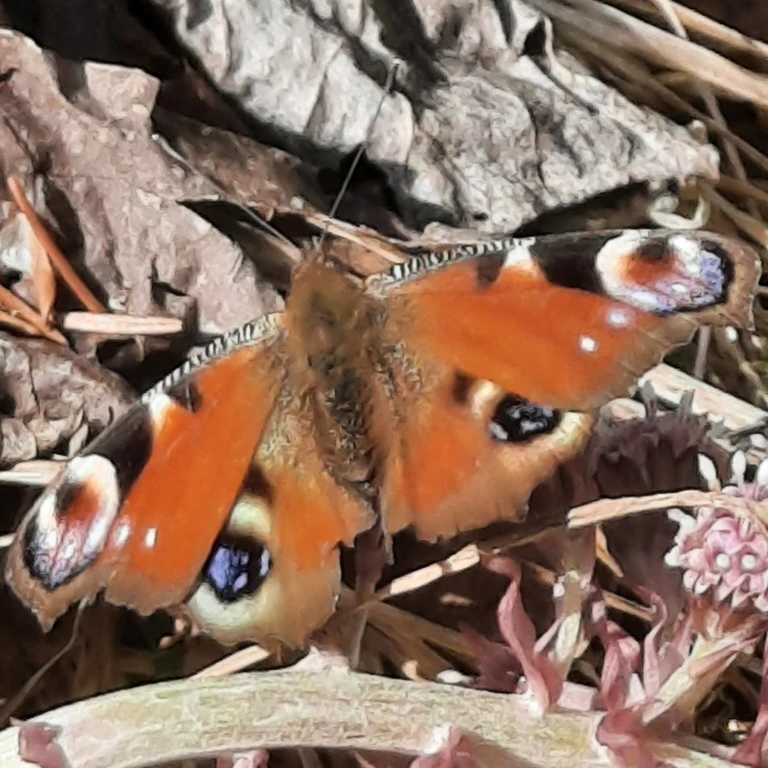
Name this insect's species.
Aglais io
